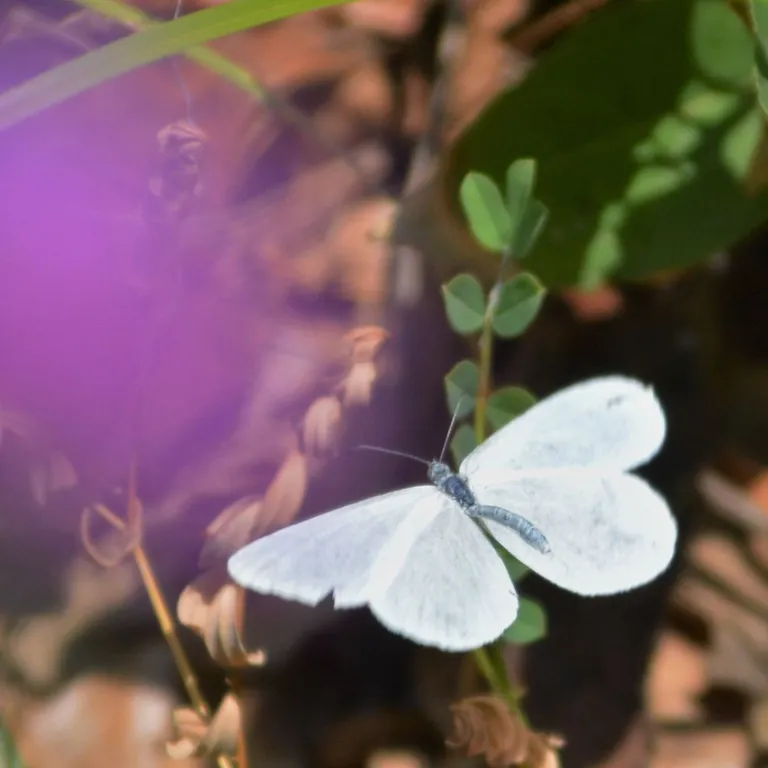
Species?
Leptidea sinapis/juvernica
